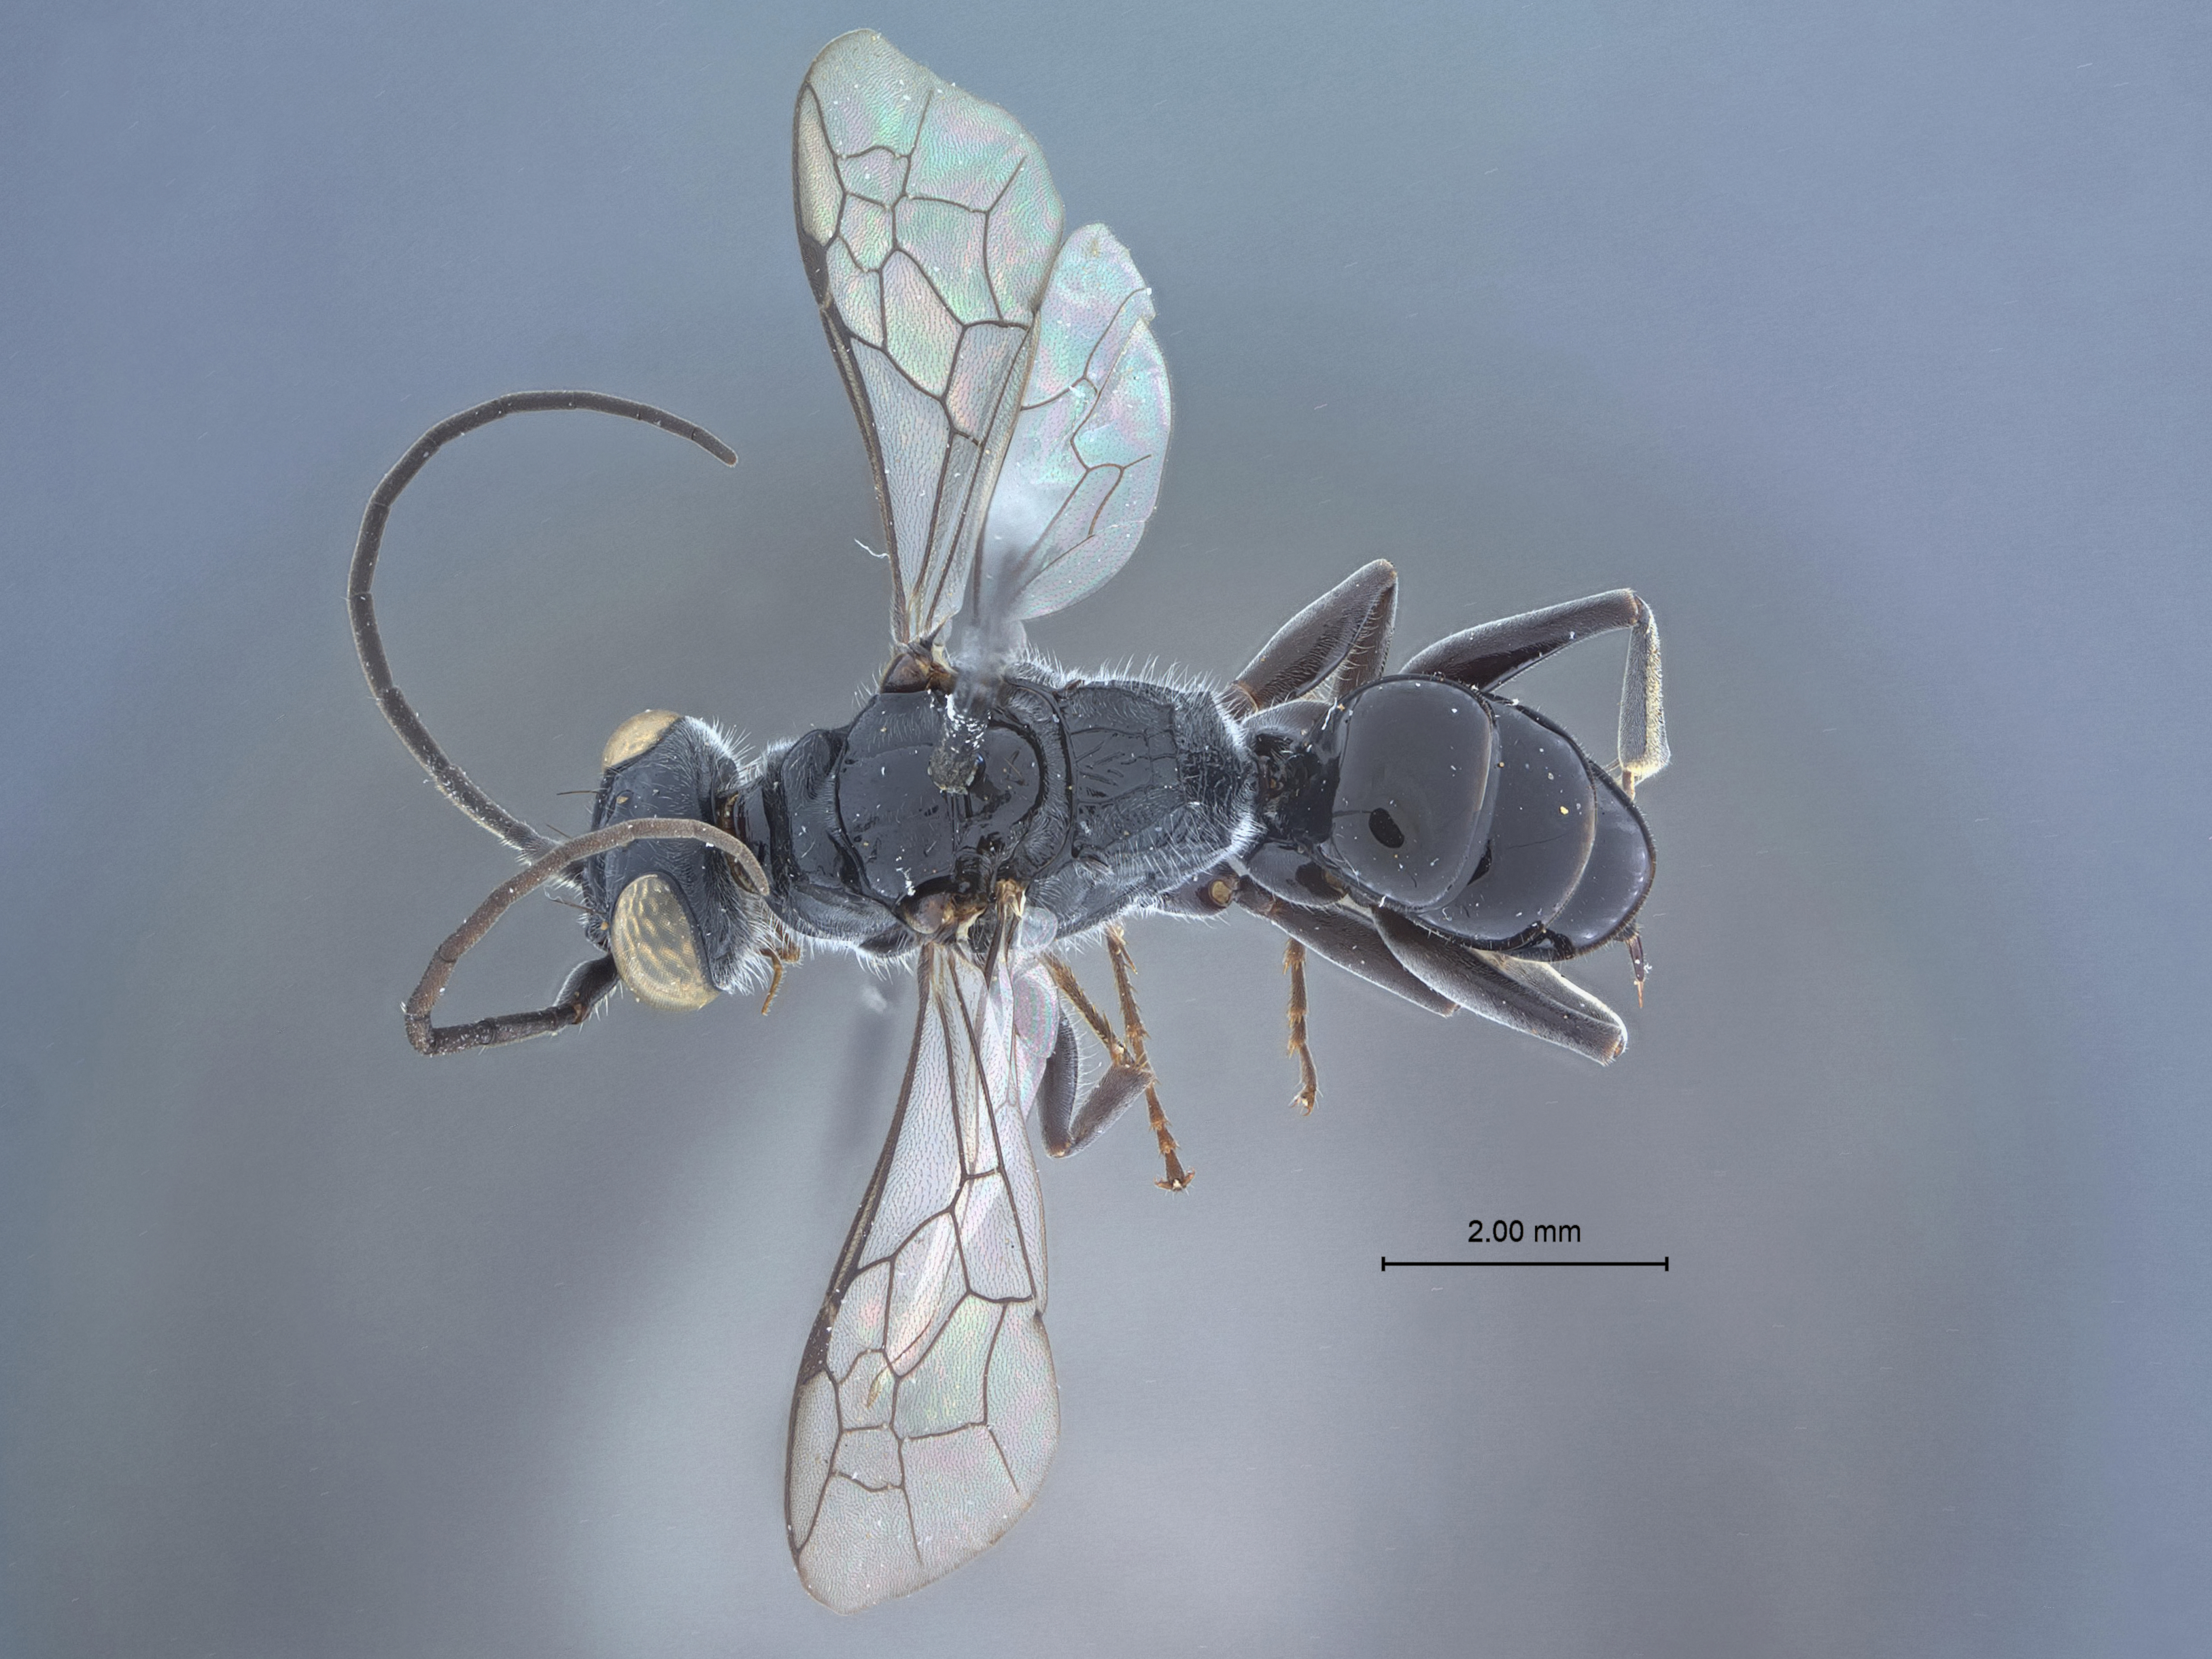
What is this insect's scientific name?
Dolichurus palawanensis
